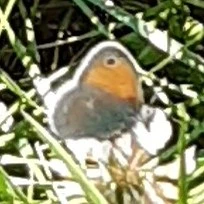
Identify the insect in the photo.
Coenonympha pamphilus
